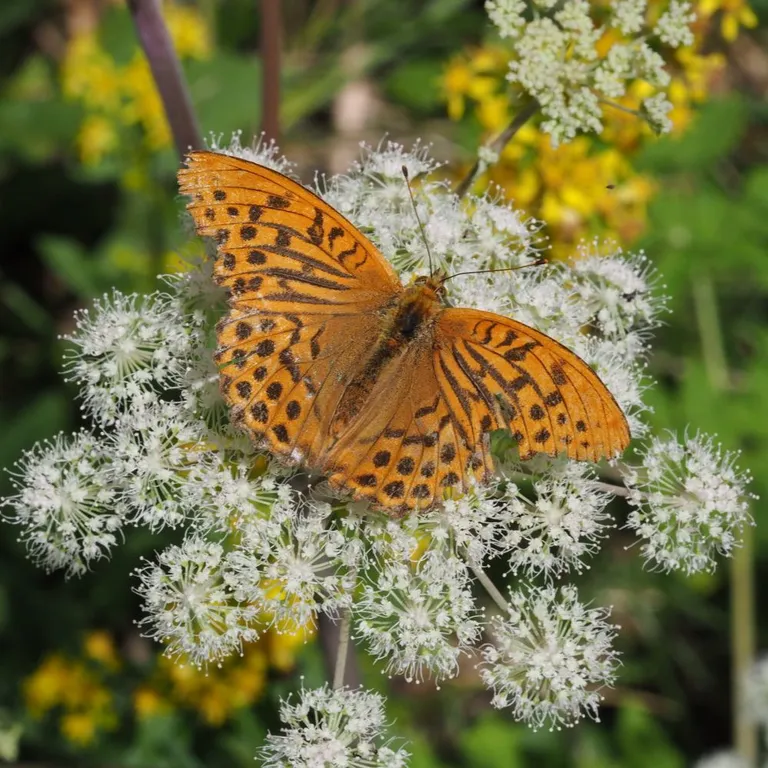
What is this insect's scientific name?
Argynnis paphia
